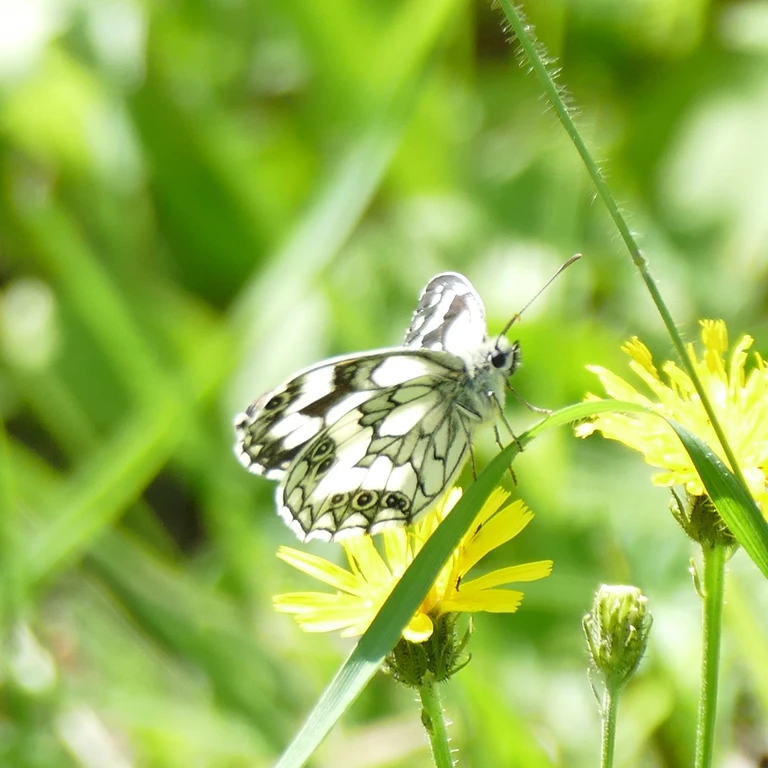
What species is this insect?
Melanargia galathea
